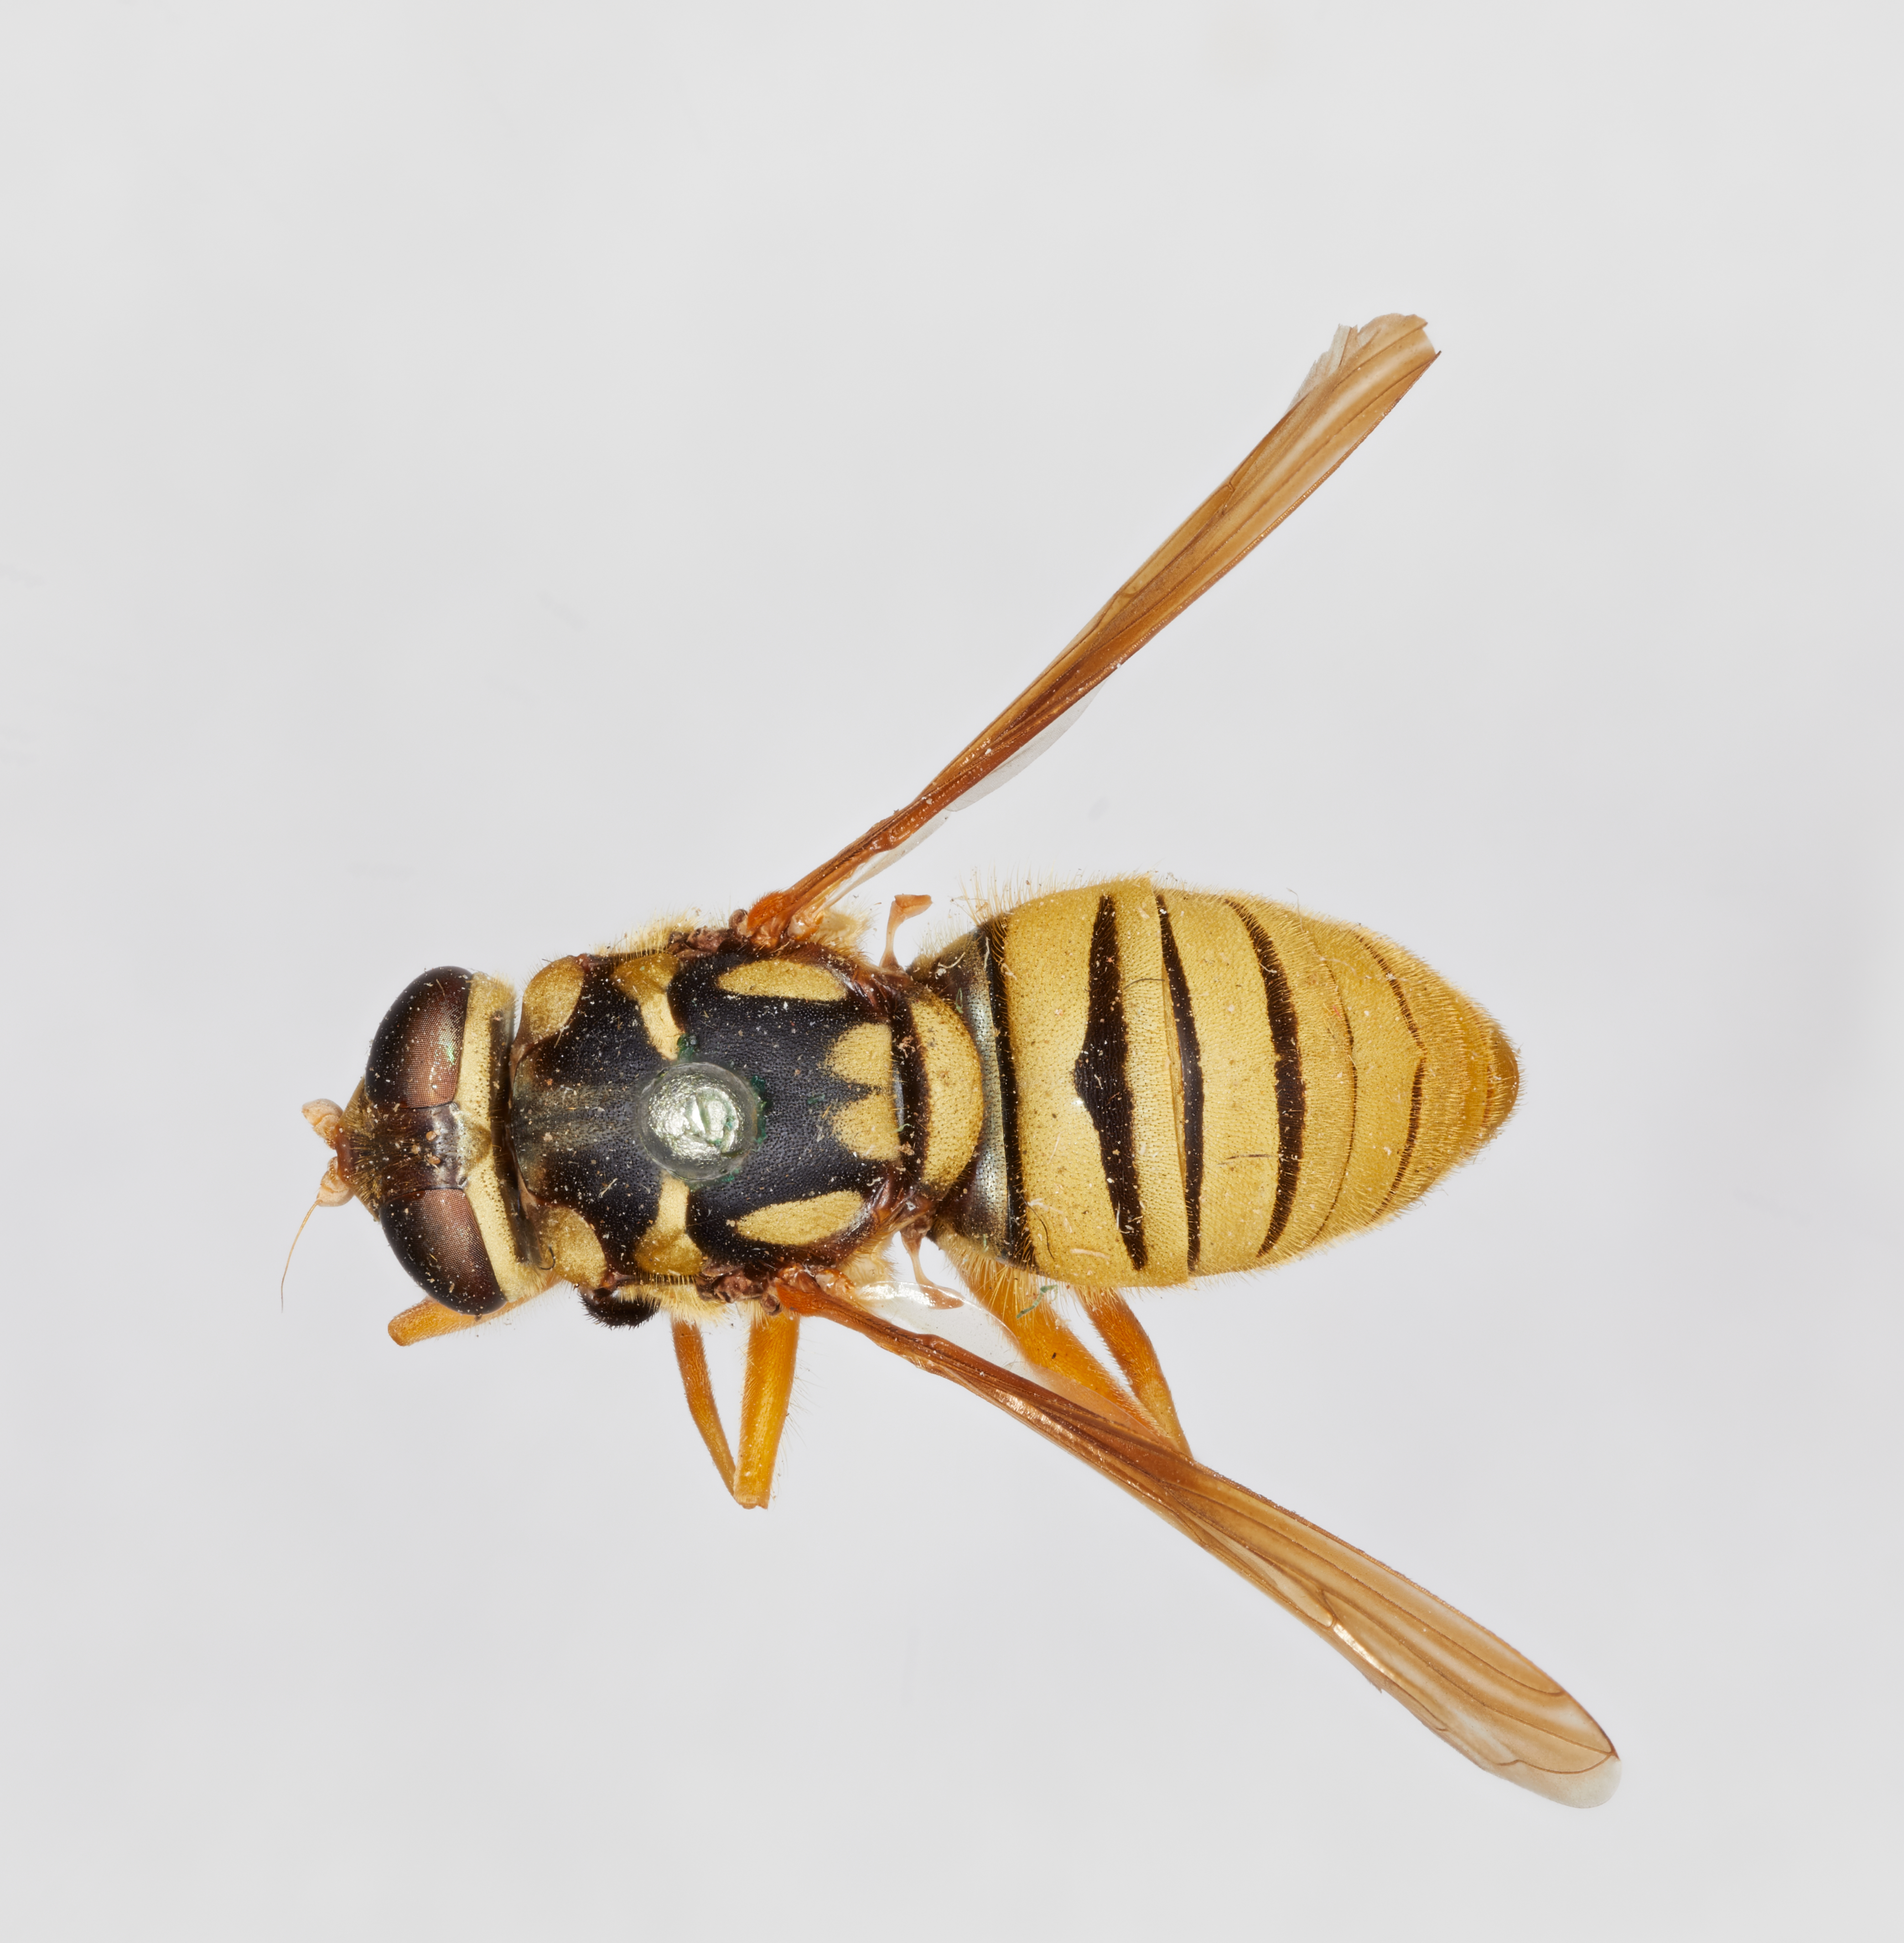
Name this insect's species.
Temnostoma pictulum
